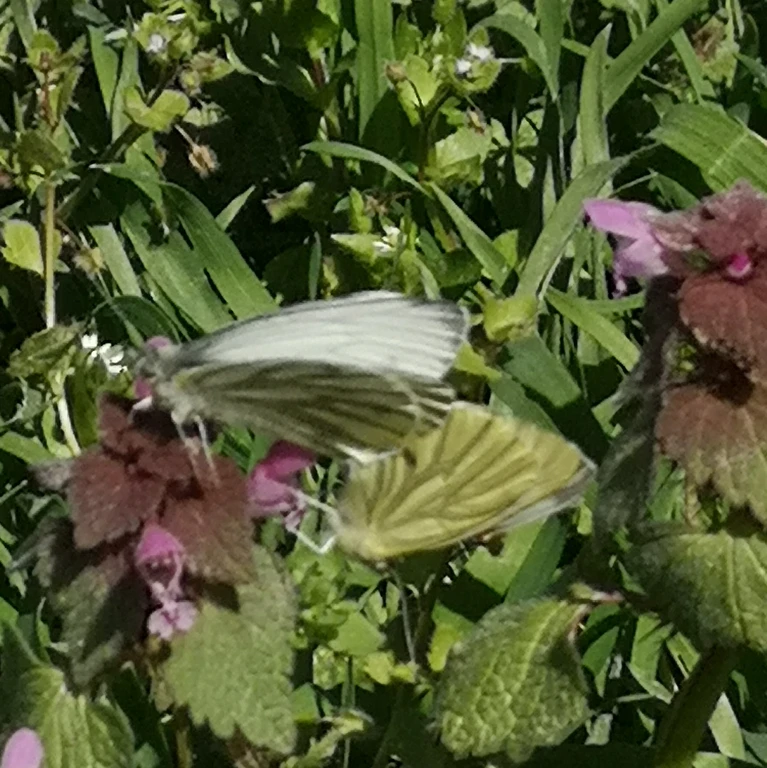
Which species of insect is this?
Pieris napi
